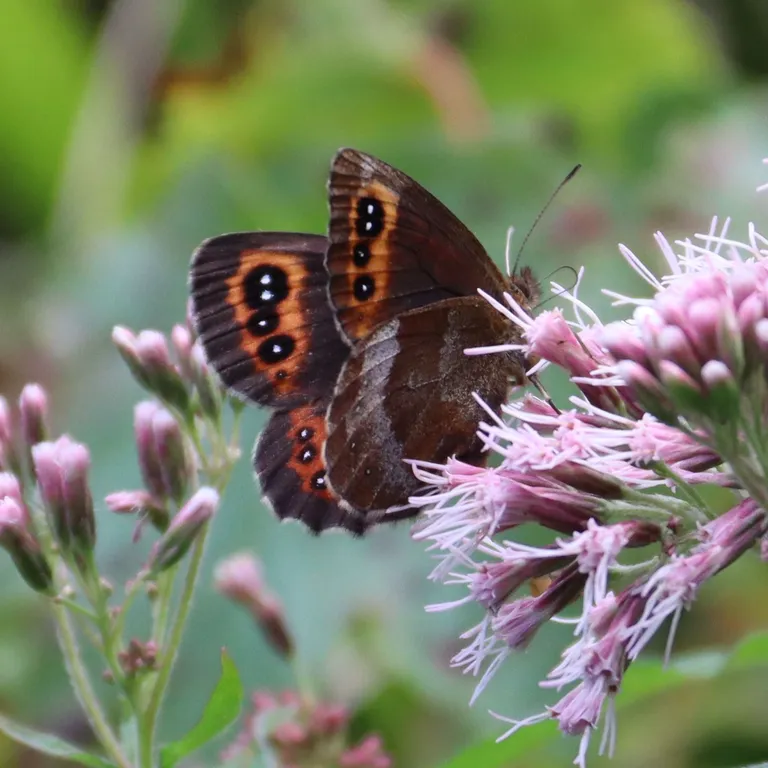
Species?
Erebia aethiops
